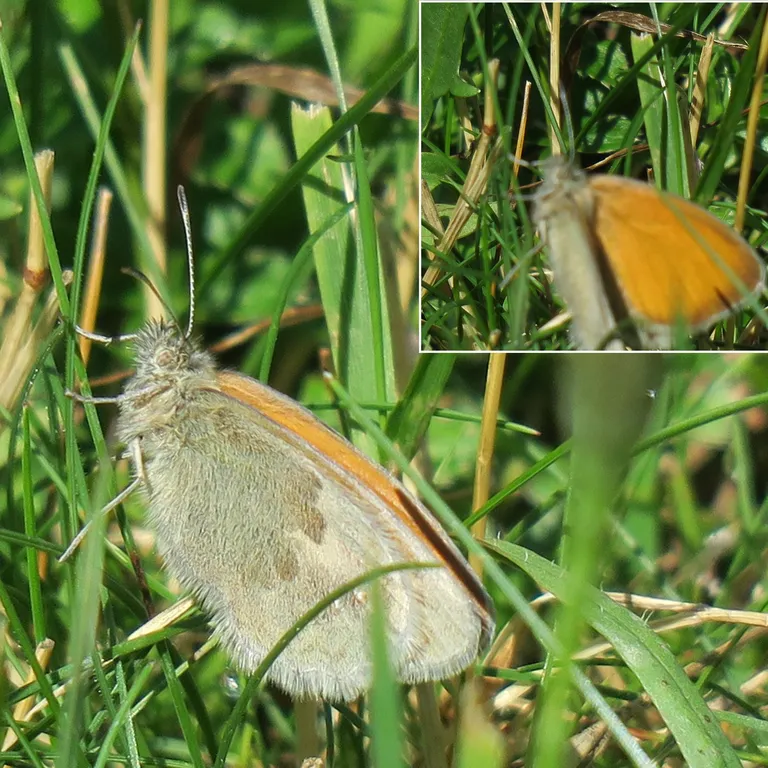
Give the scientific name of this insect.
Coenonympha pamphilus
